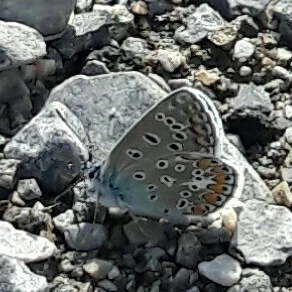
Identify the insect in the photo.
Polyommatus icarus
